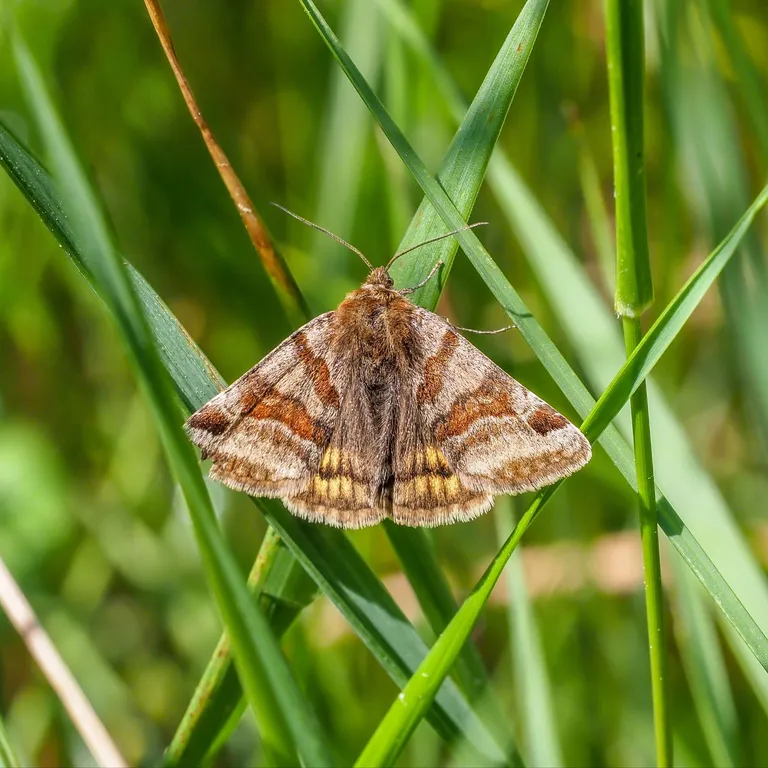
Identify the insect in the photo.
Euclidia glyphica
